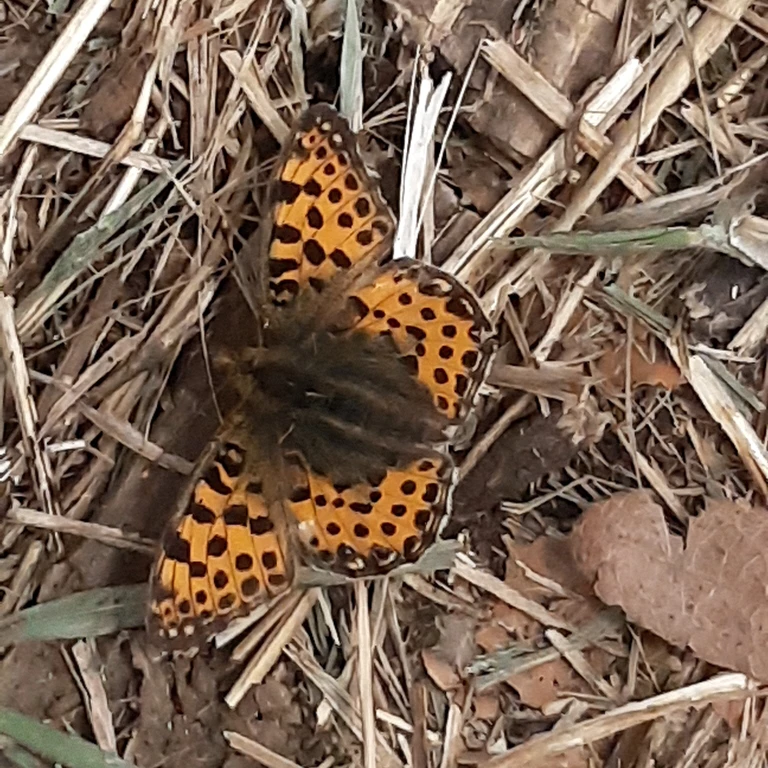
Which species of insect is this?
Issoria lathonia
